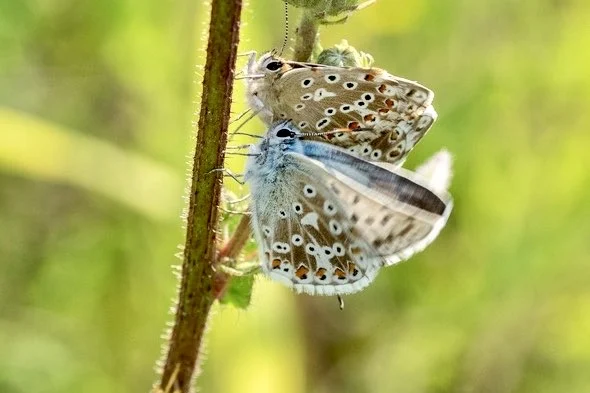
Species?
Lysandra coridon
